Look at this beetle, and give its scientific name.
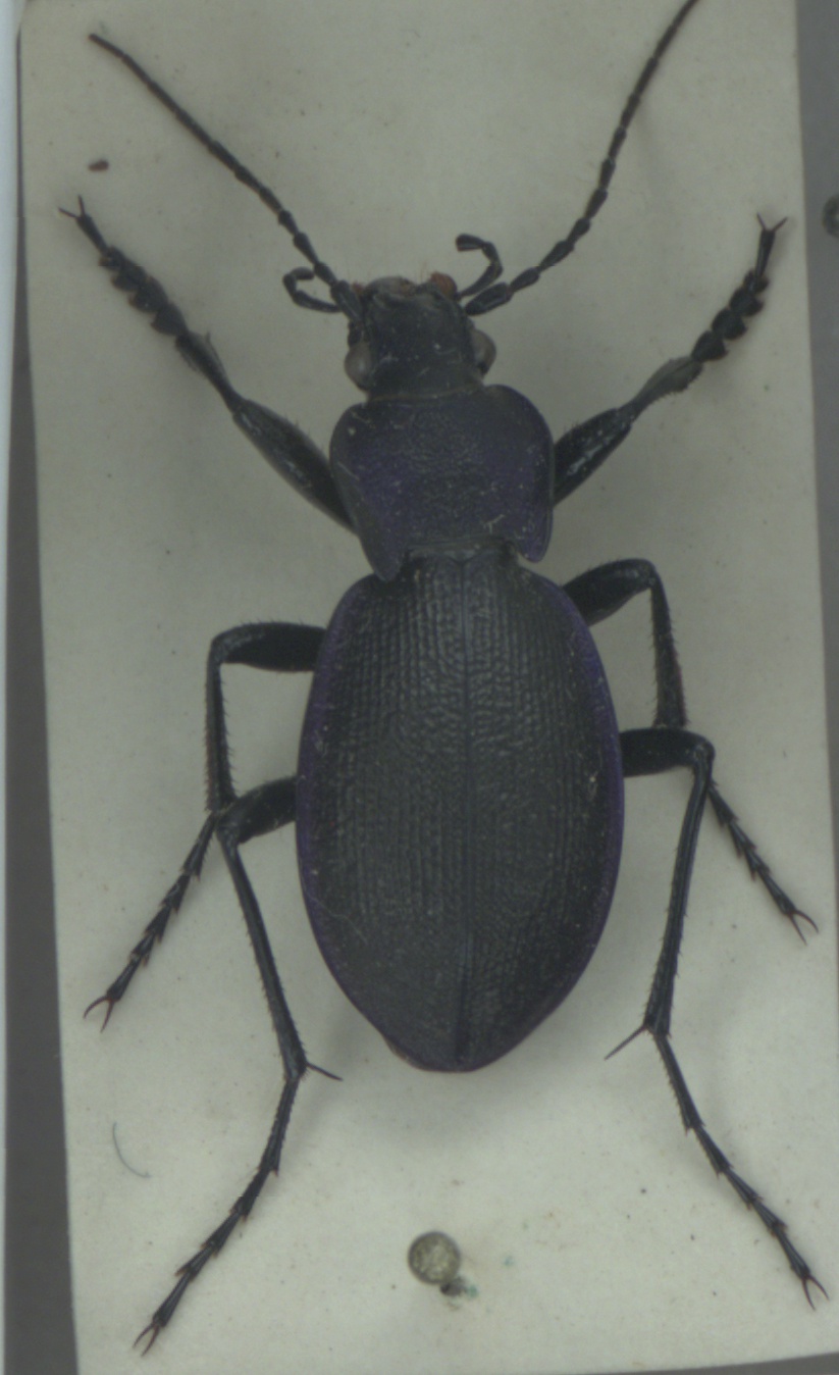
Carabus problematicus
